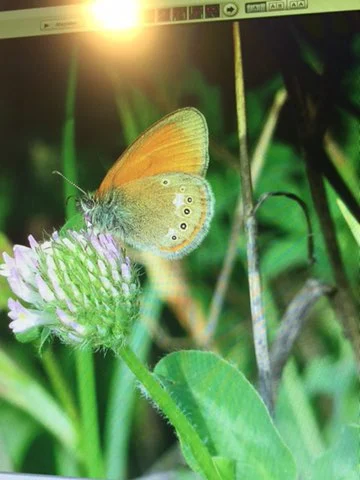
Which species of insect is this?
Coenonympha glycerion (also Coenonympha iphis)
